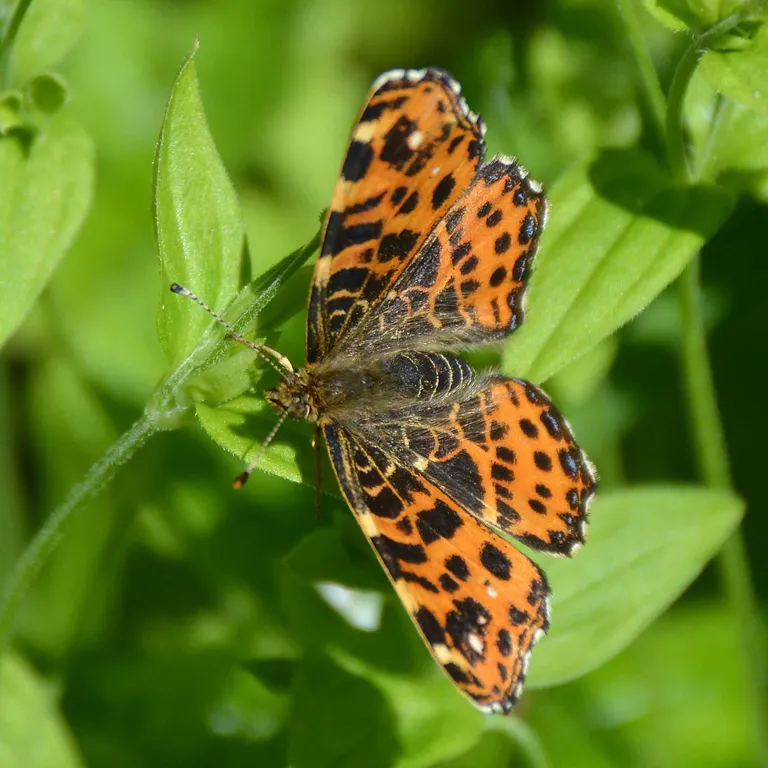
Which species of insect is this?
Araschnia levana
